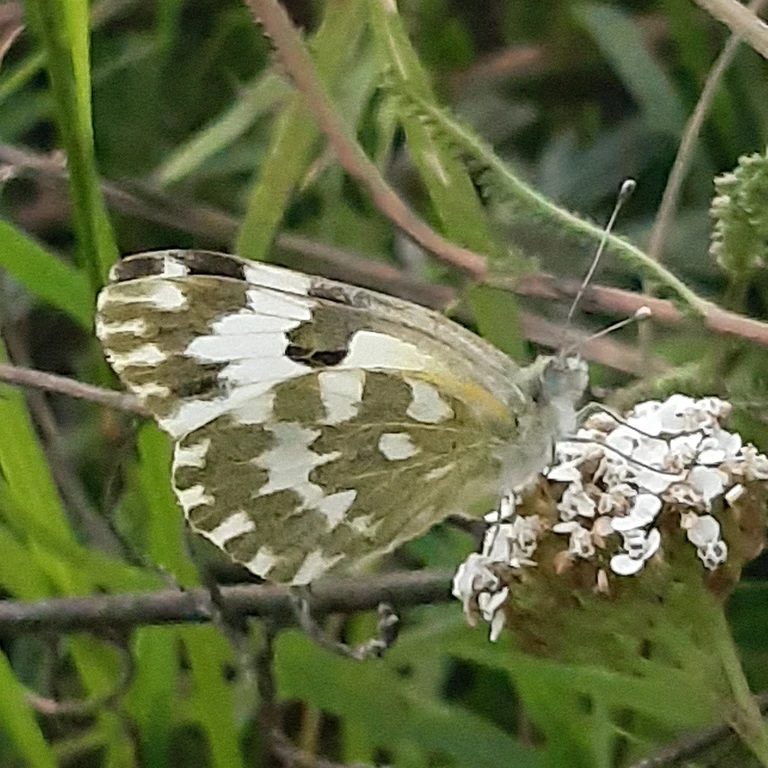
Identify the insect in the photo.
Pontia edusa
